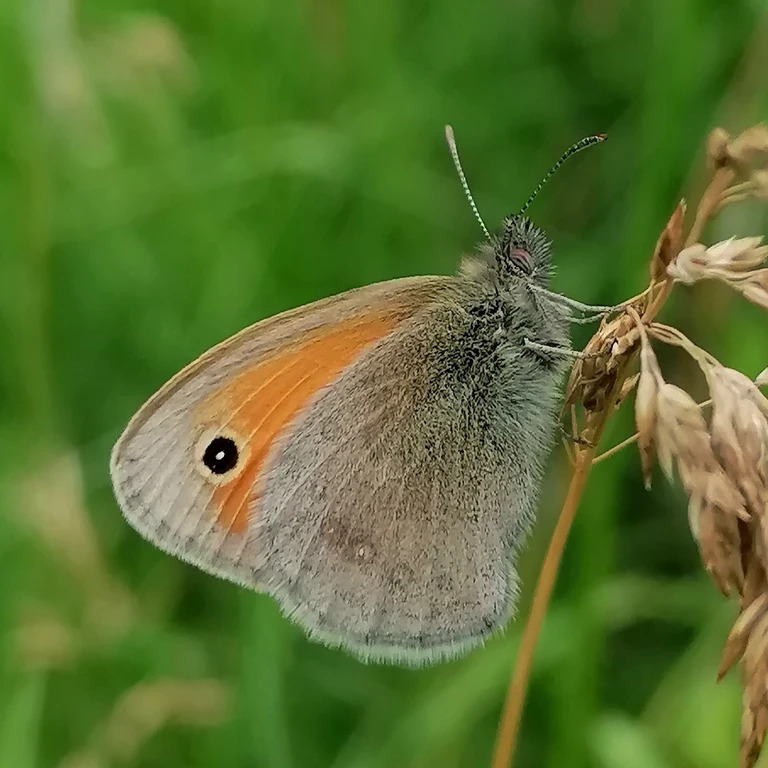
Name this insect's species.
Coenonympha pamphilus
